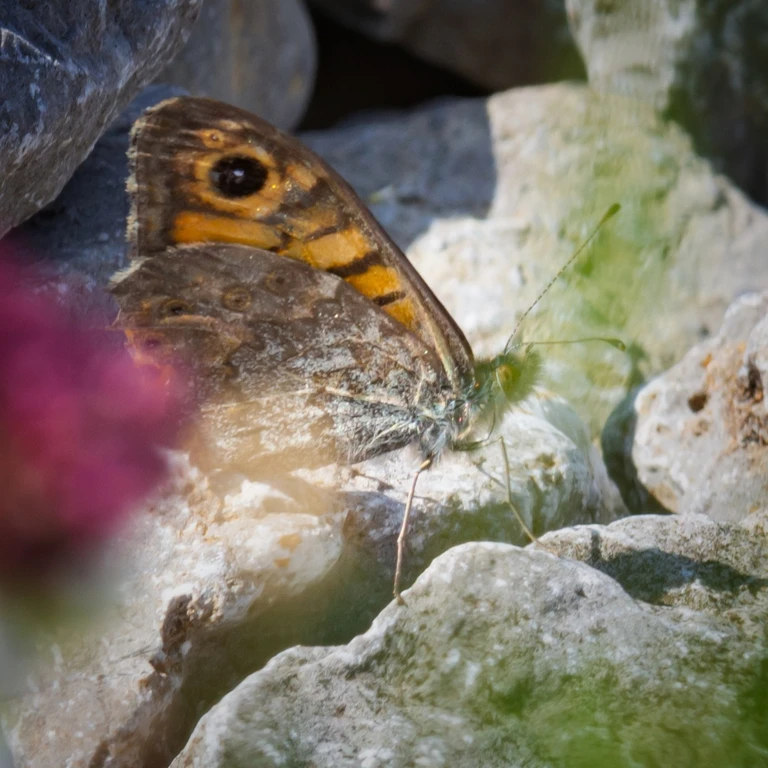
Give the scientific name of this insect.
Lasiommata megera (also Pararge megera)
